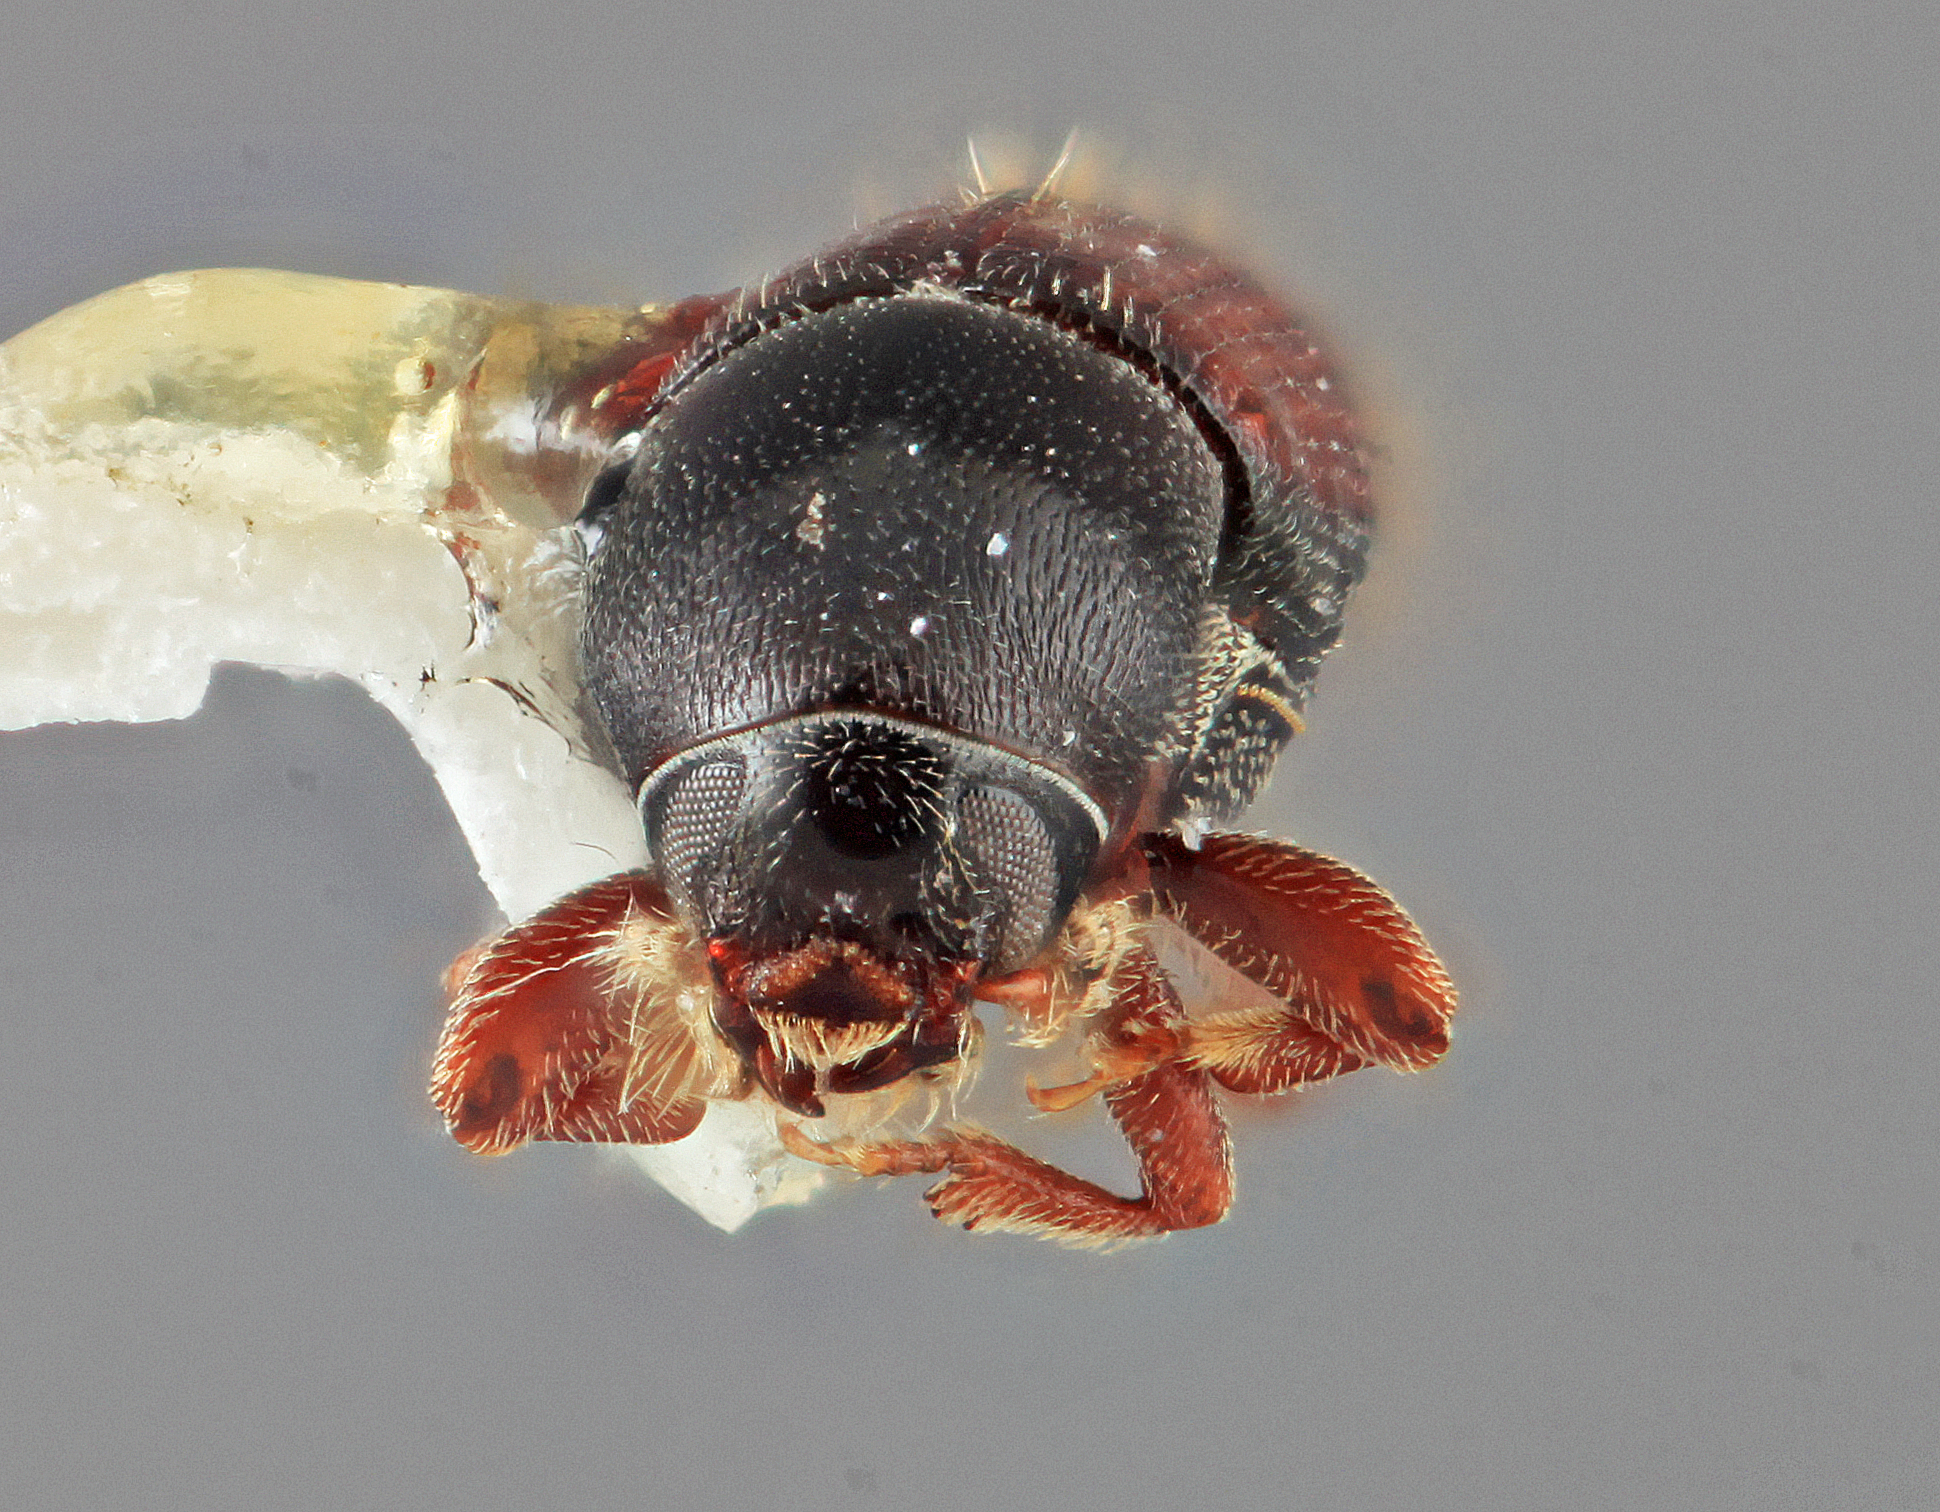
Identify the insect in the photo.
Cnesinus fulgidus
